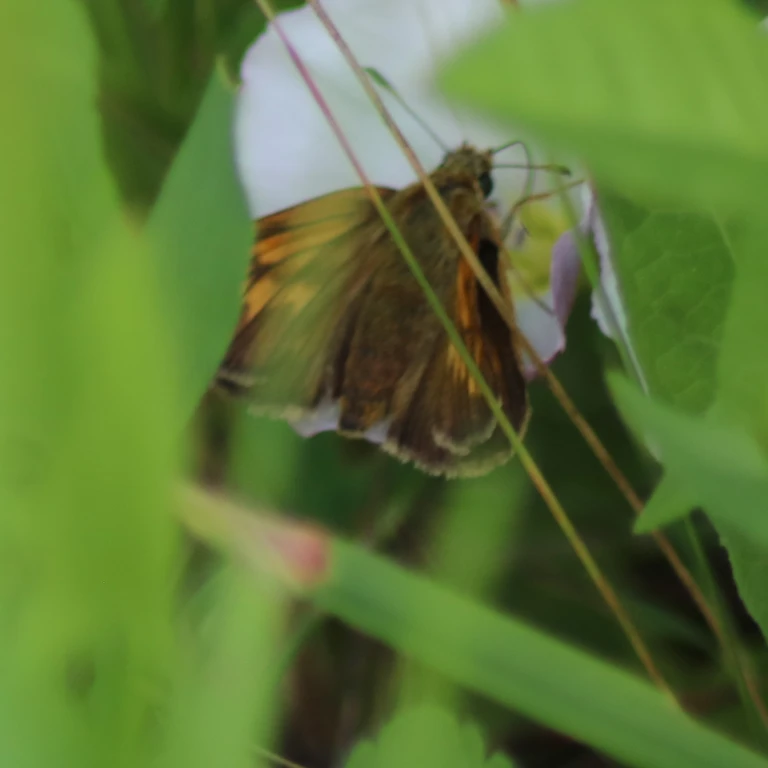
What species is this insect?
Ochlodes sylvanus (also Ochlodes venata)
